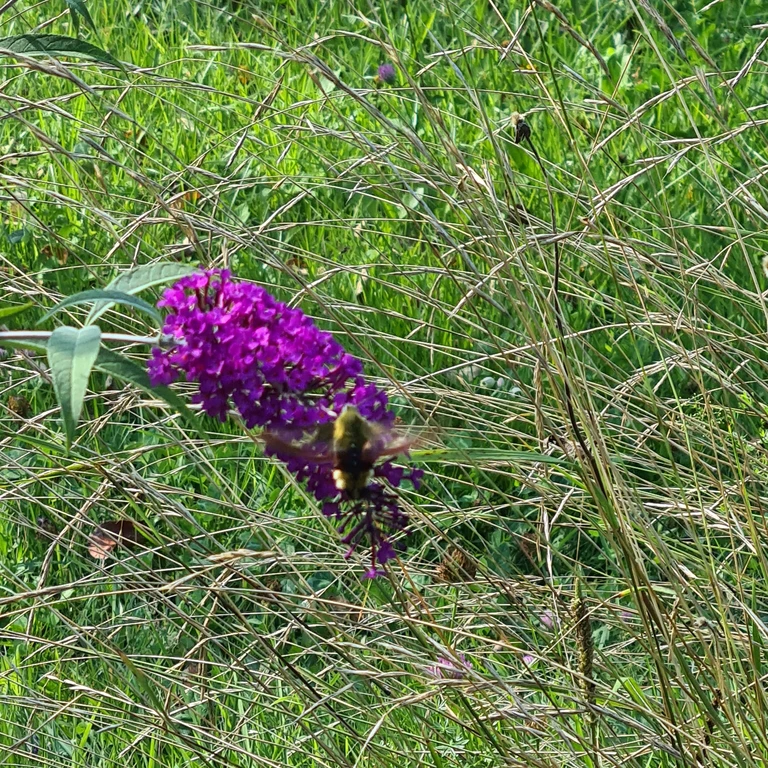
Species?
Hemaris fuciformis
